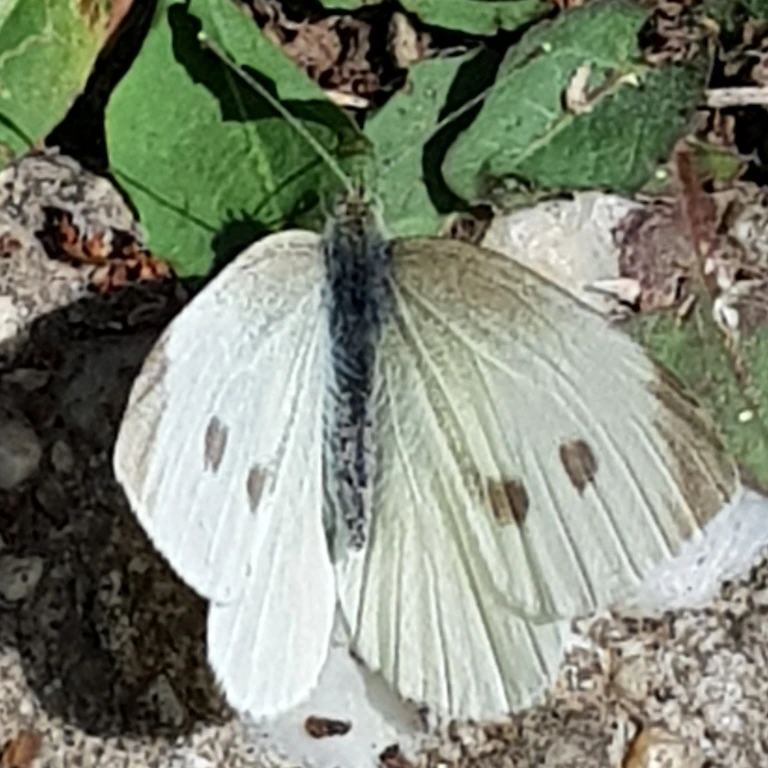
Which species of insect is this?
Pieris rapae
